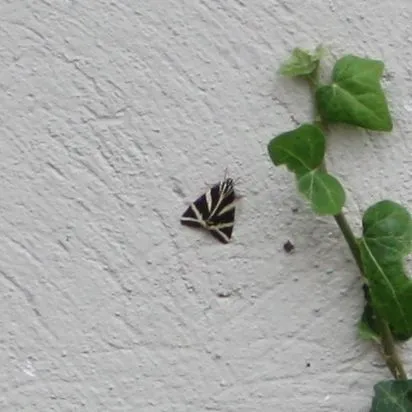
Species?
Euplagia quadripunctaria
